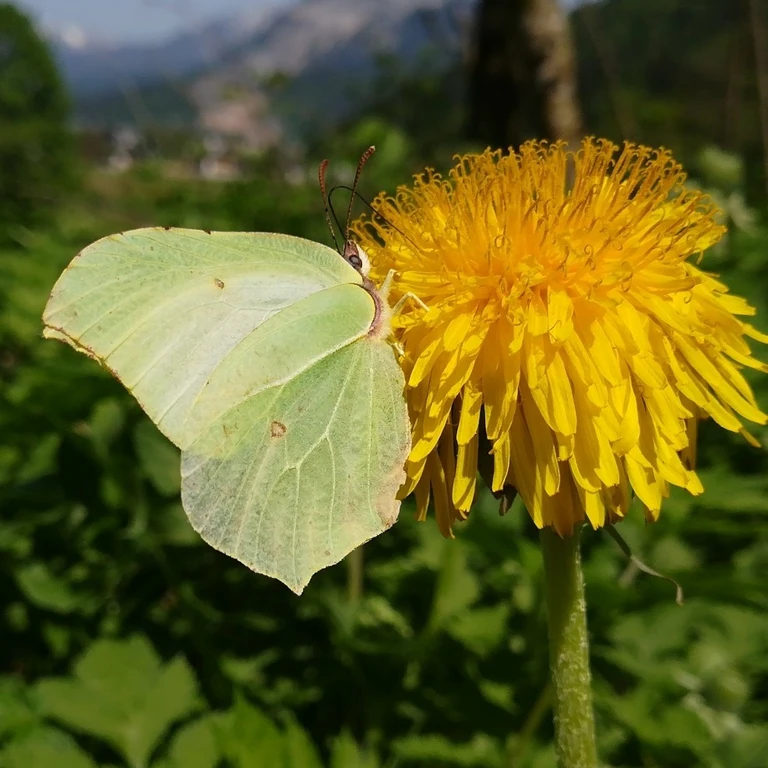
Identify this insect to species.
Gonepteryx rhamni
